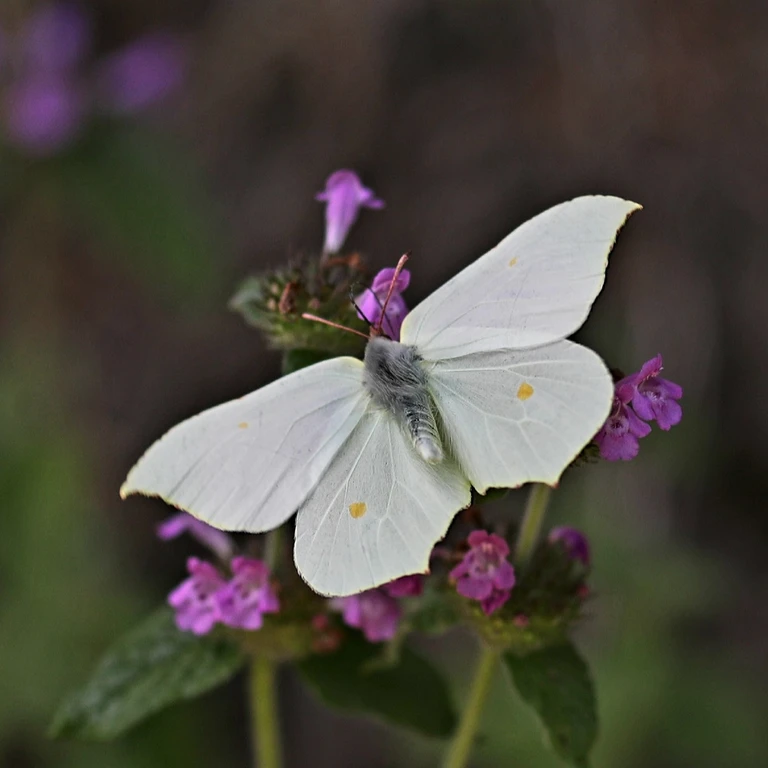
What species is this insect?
Gonepteryx rhamni
